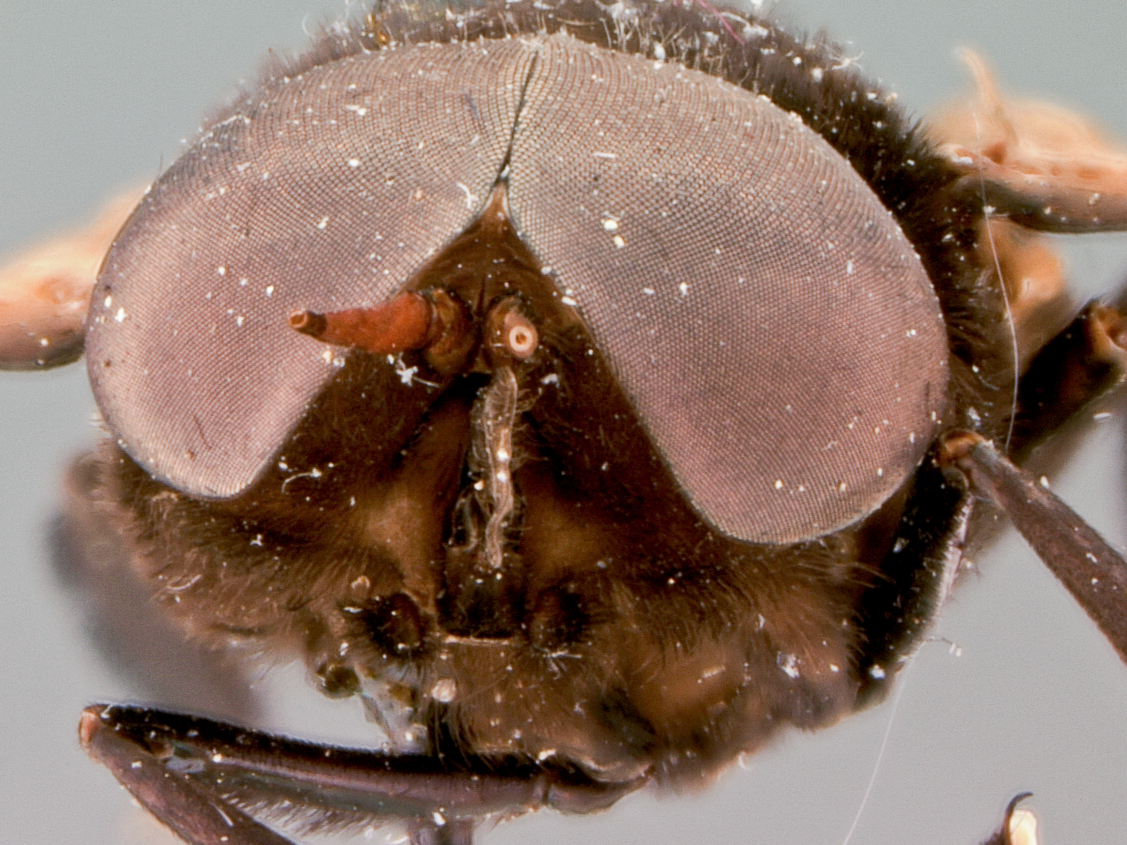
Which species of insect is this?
Tabanus pseudixion
